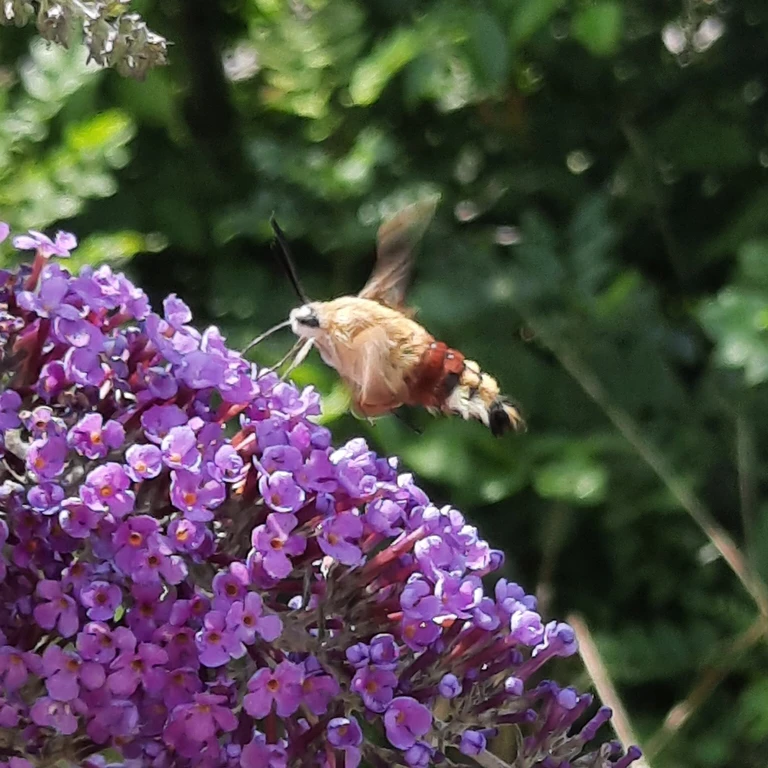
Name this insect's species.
Hemaris fuciformis
